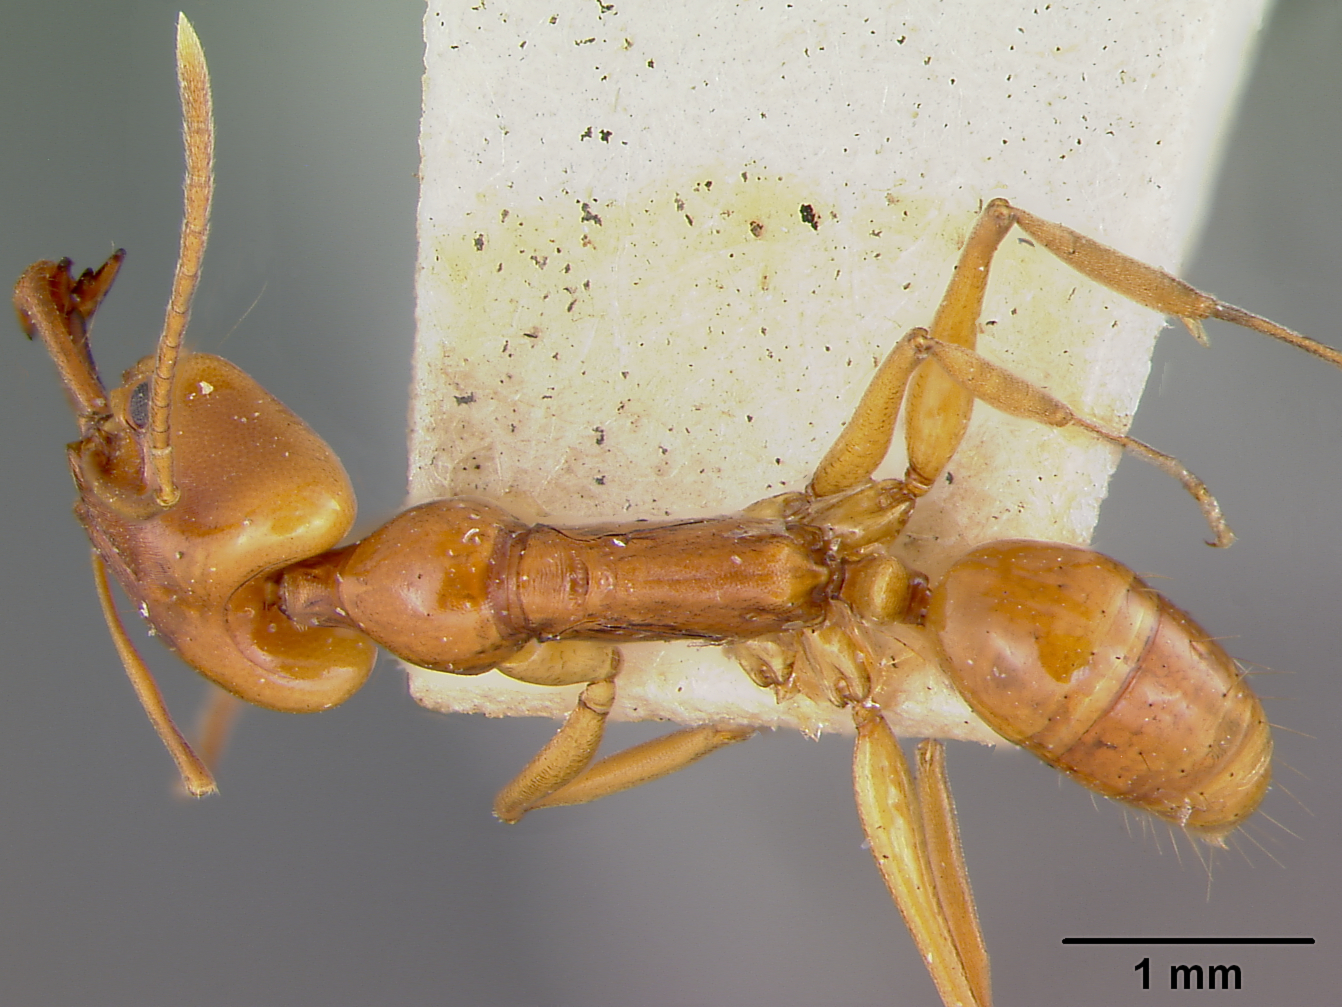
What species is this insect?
Anochetus africanus
